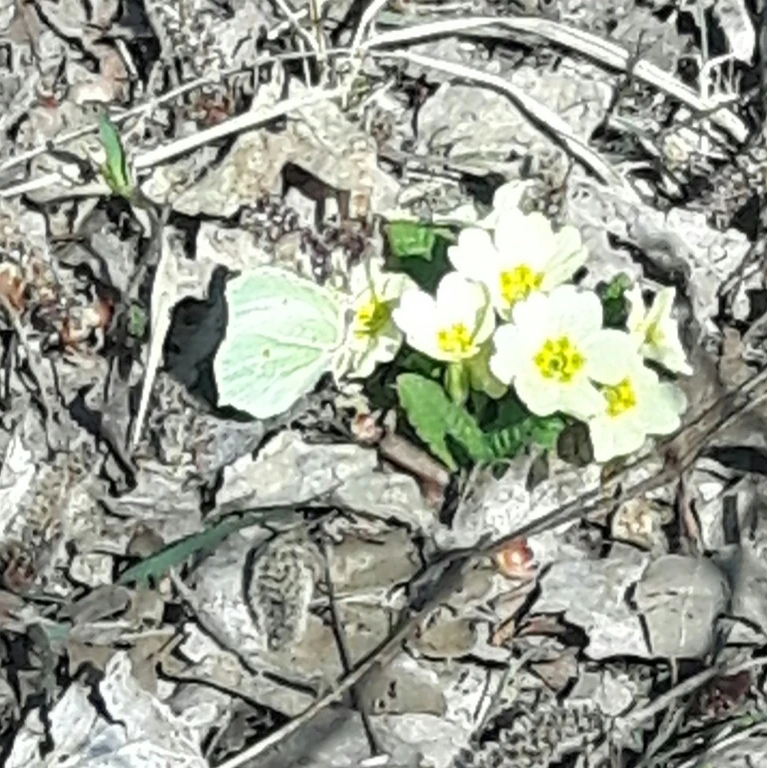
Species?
Gonepteryx rhamni
